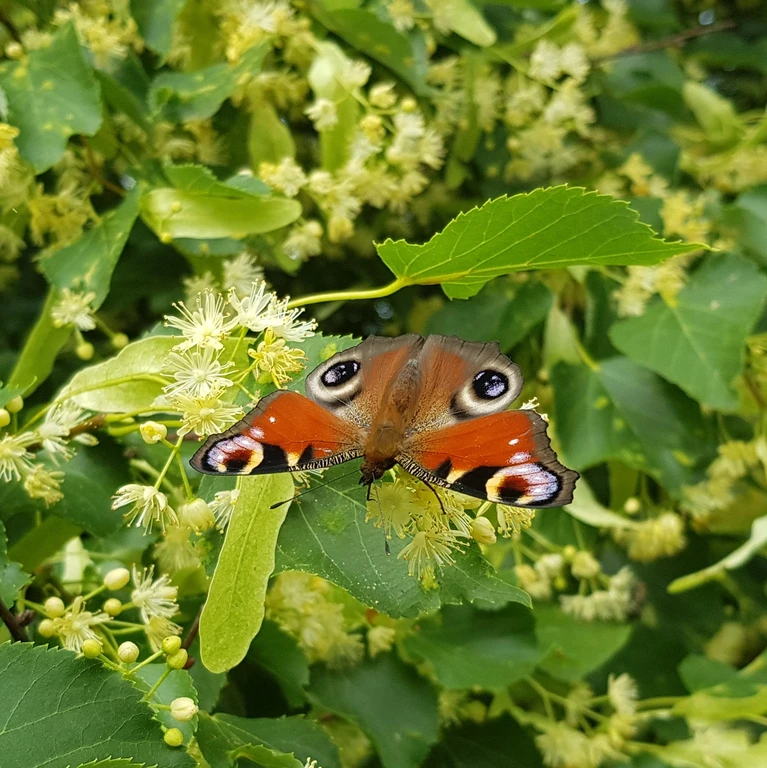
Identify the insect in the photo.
Aglais io
